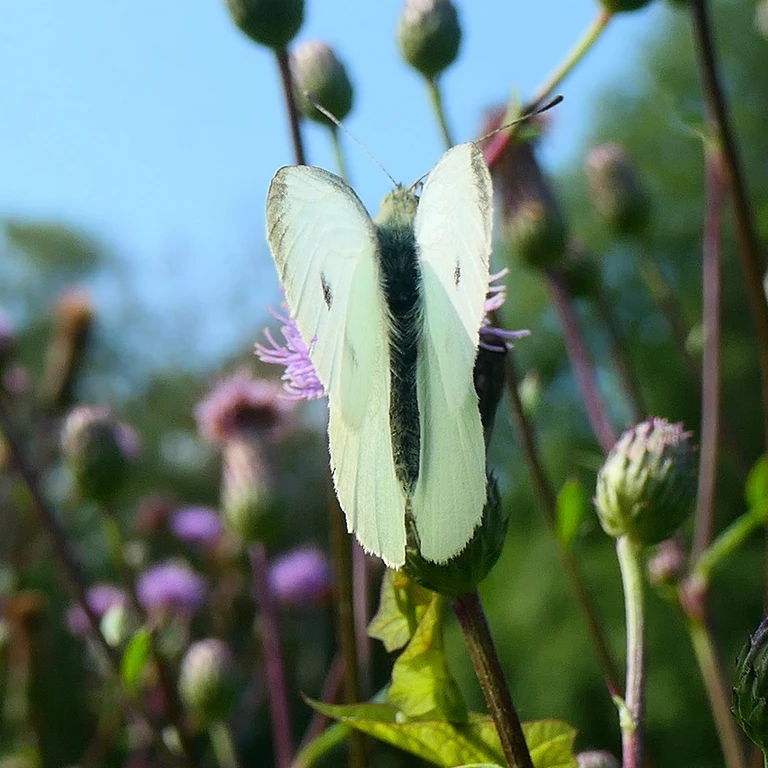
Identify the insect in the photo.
Pieris rapae
